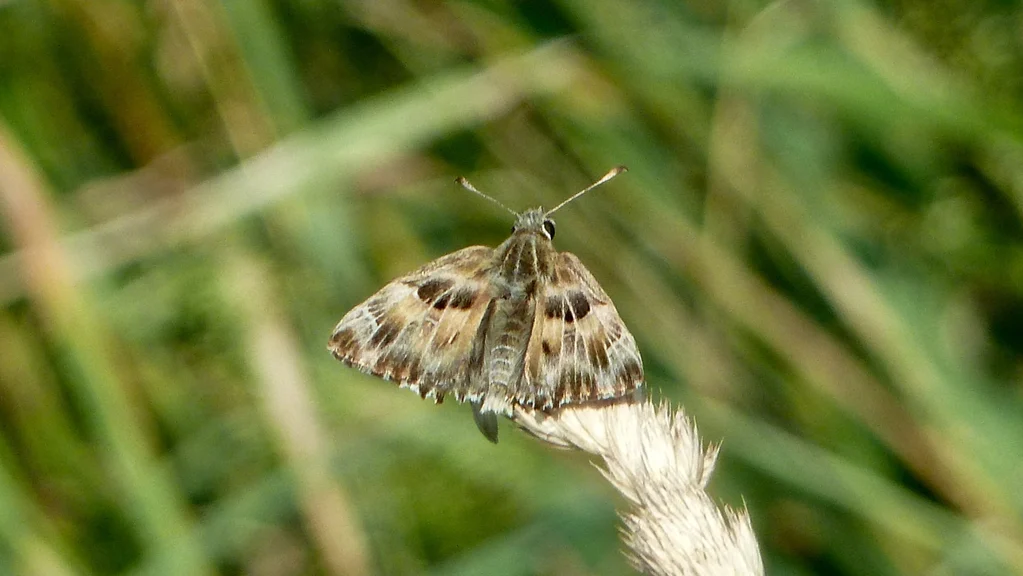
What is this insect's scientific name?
Carcharodus alceae
